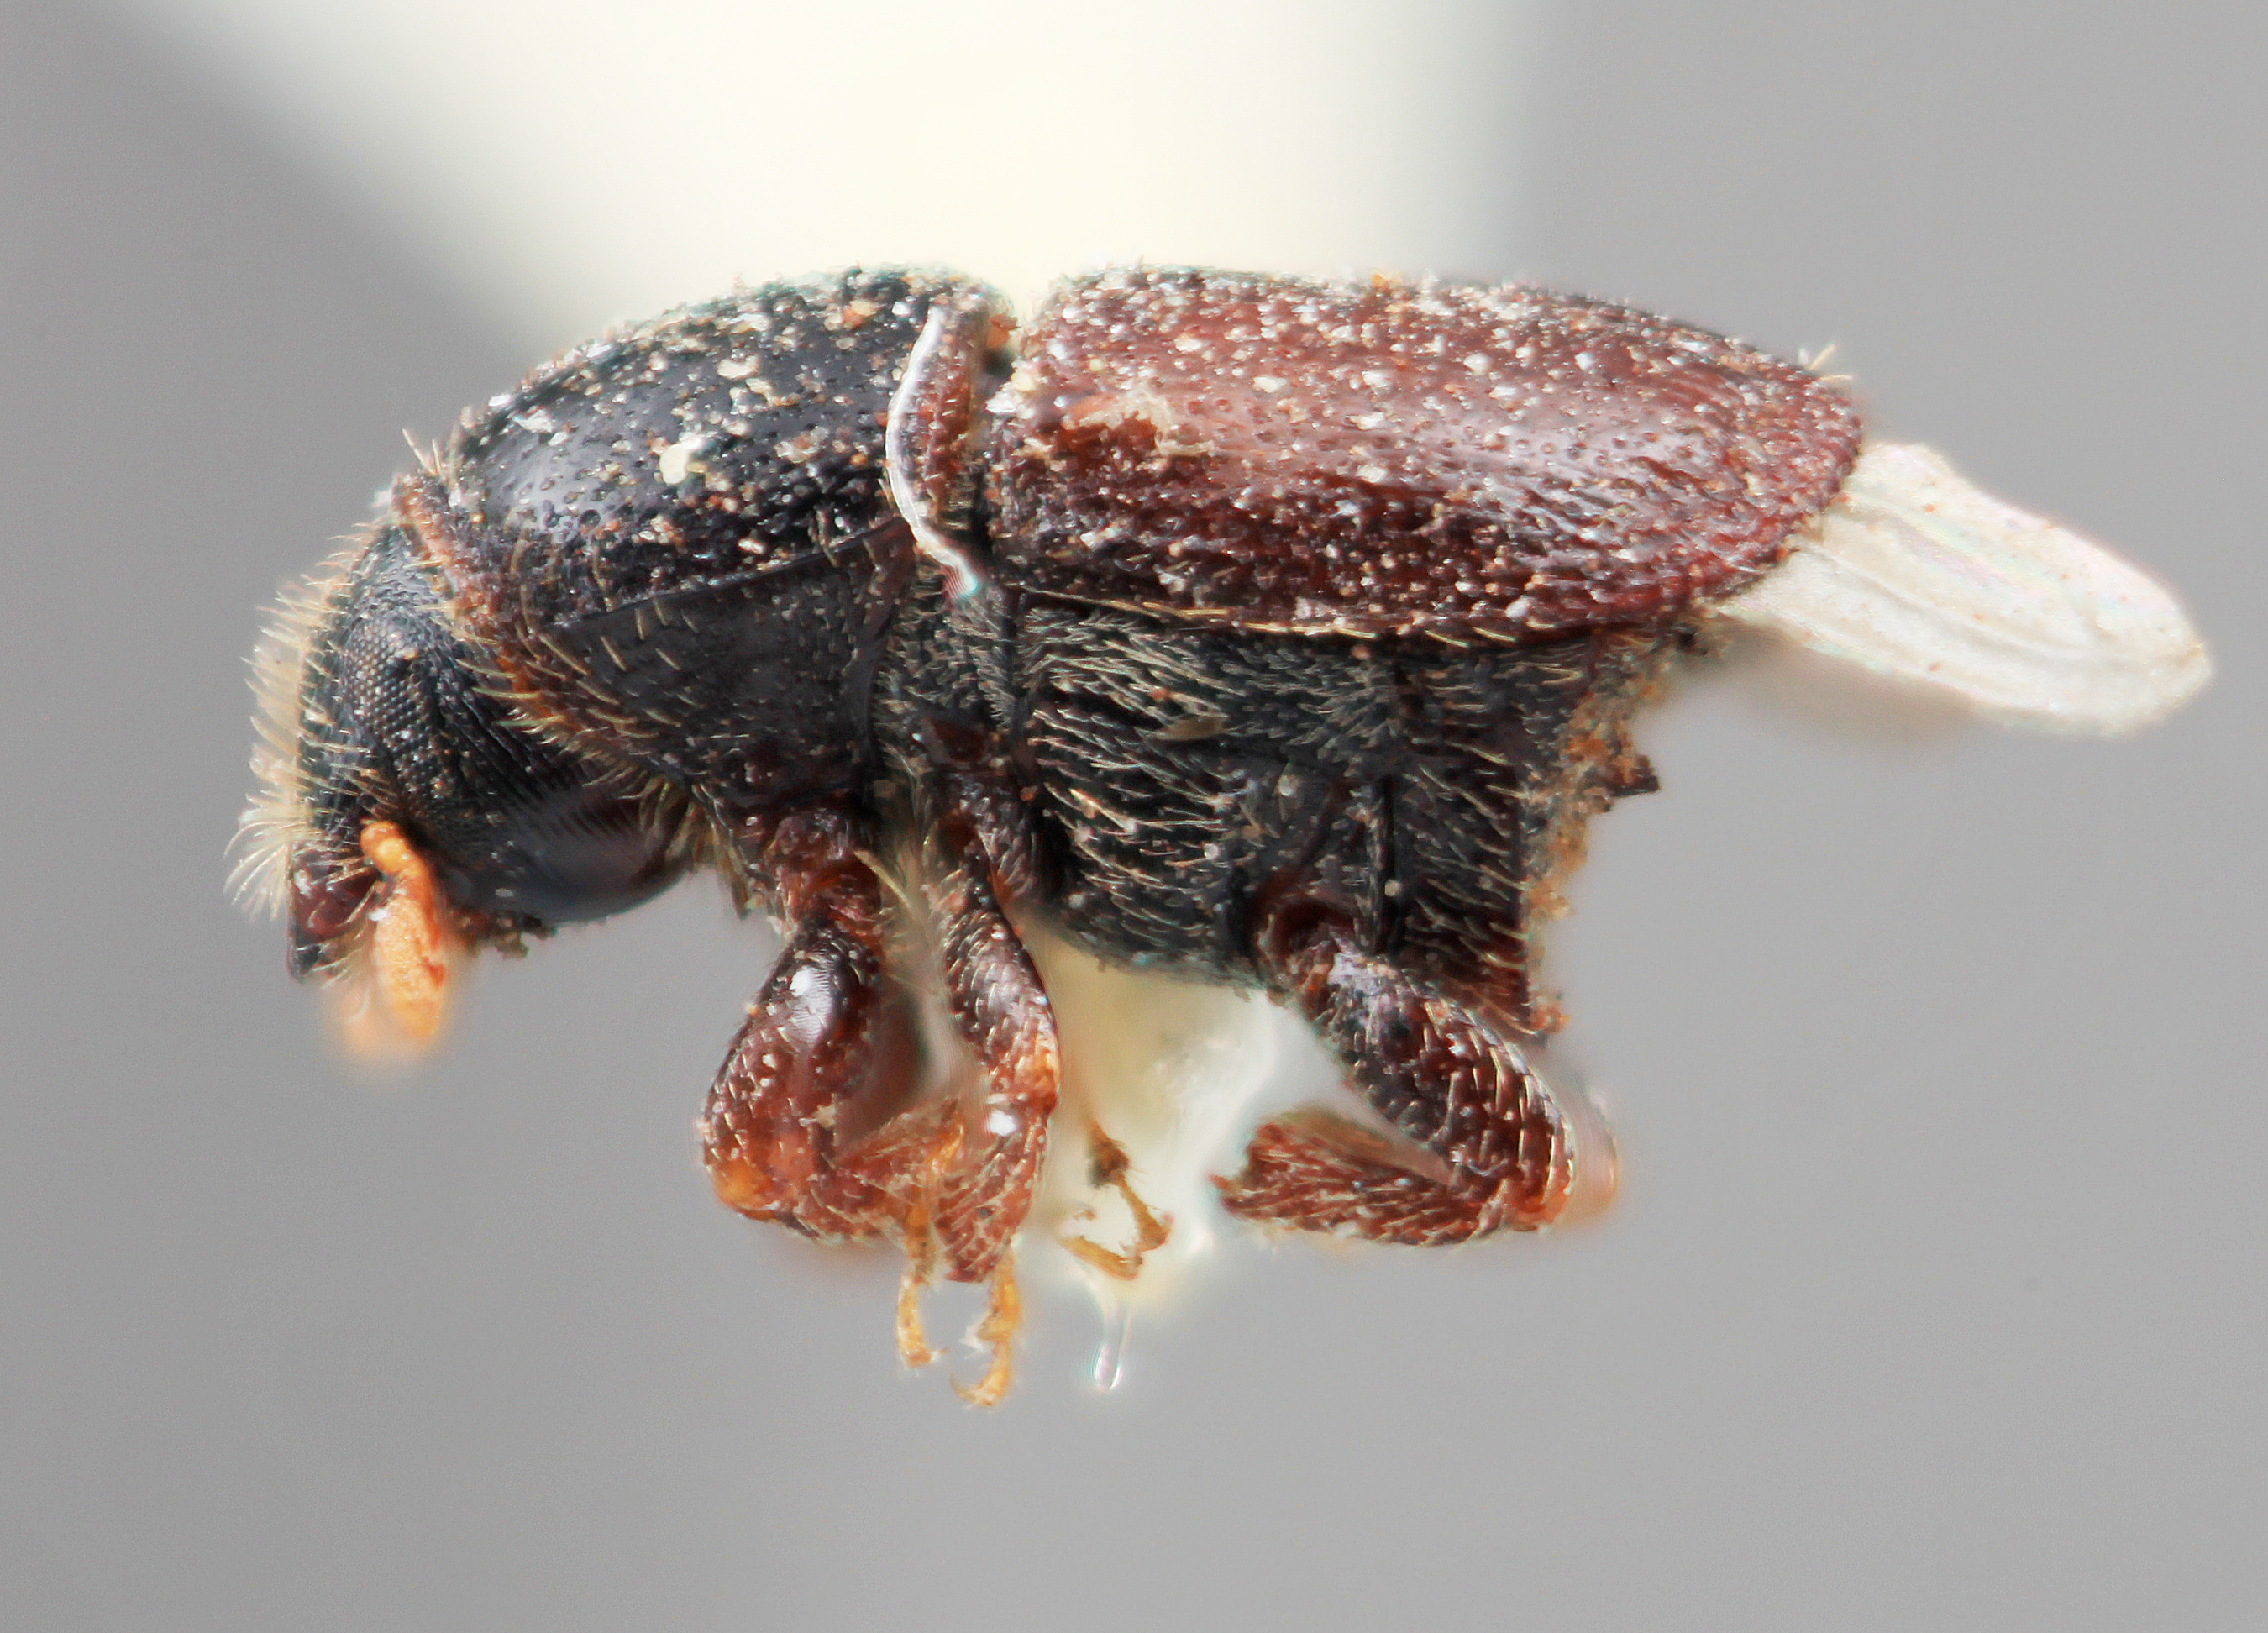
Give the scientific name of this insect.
Scolytus obelus
